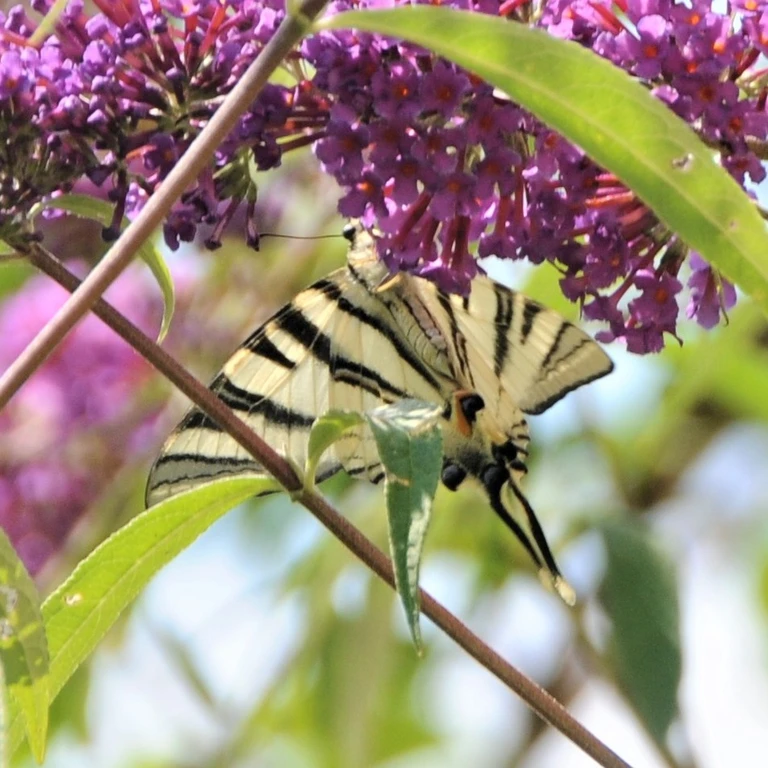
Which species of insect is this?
Iphiclides podalirius
